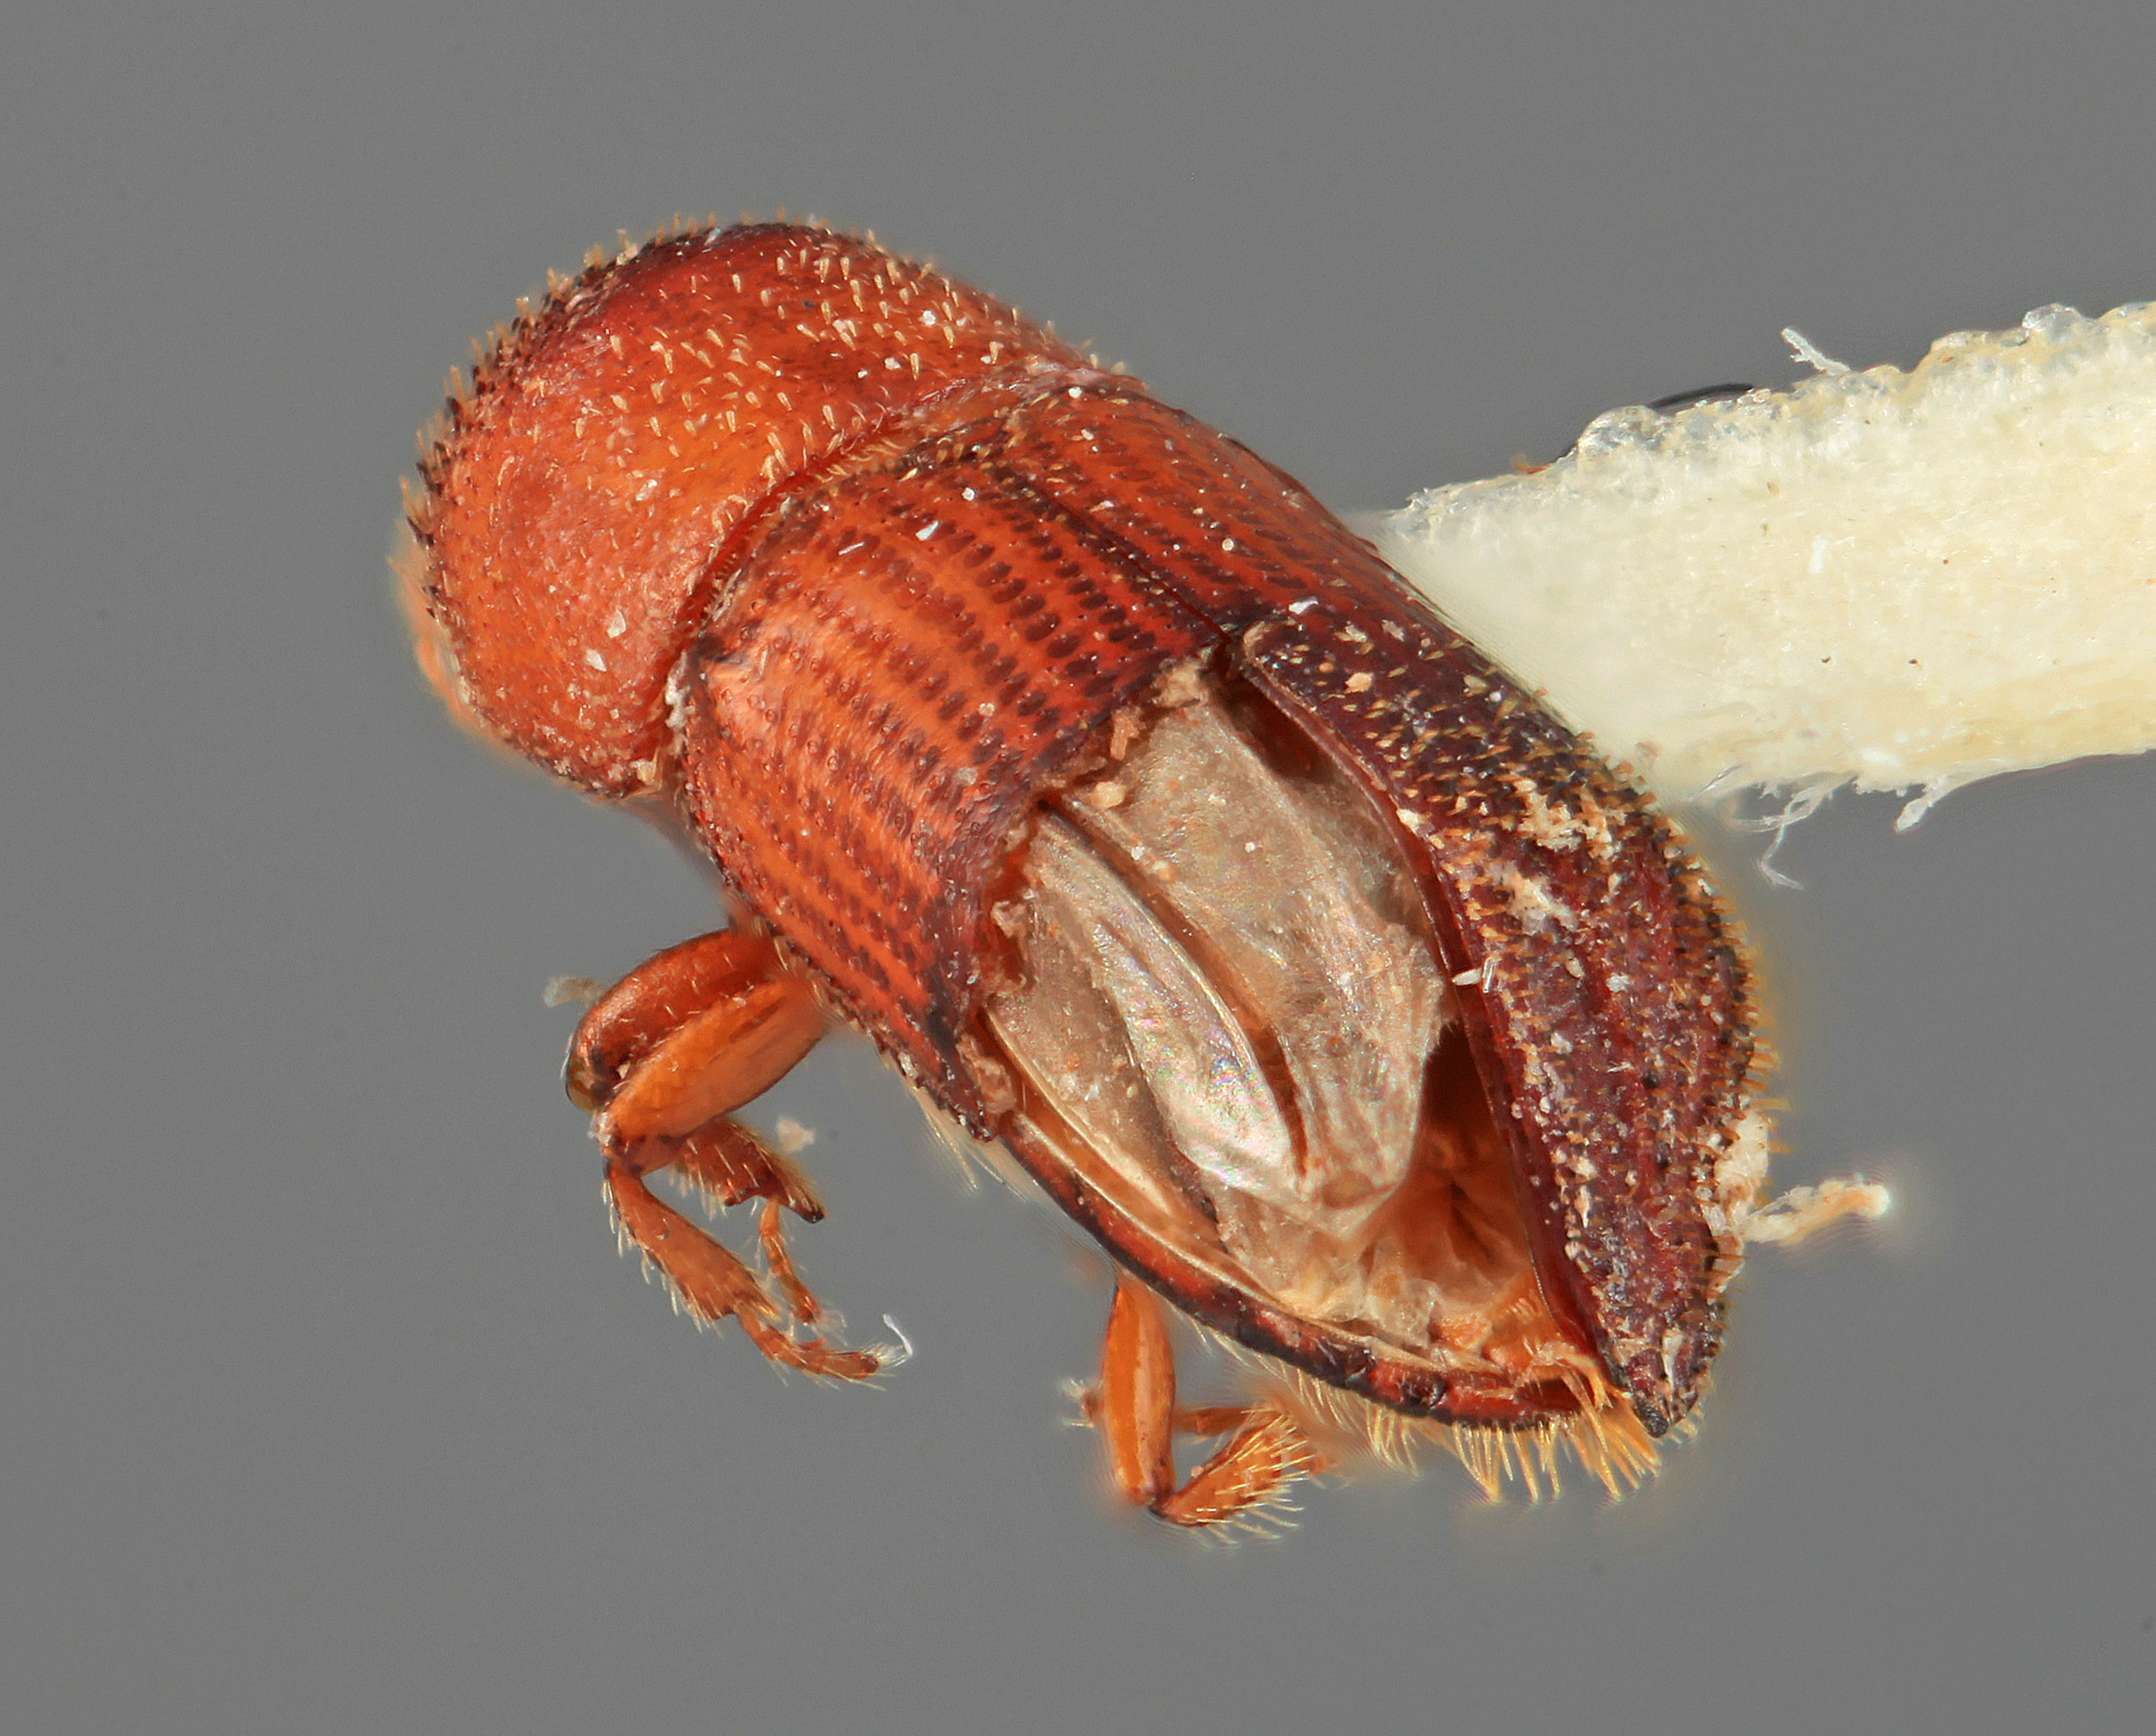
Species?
Micracis tropicus
